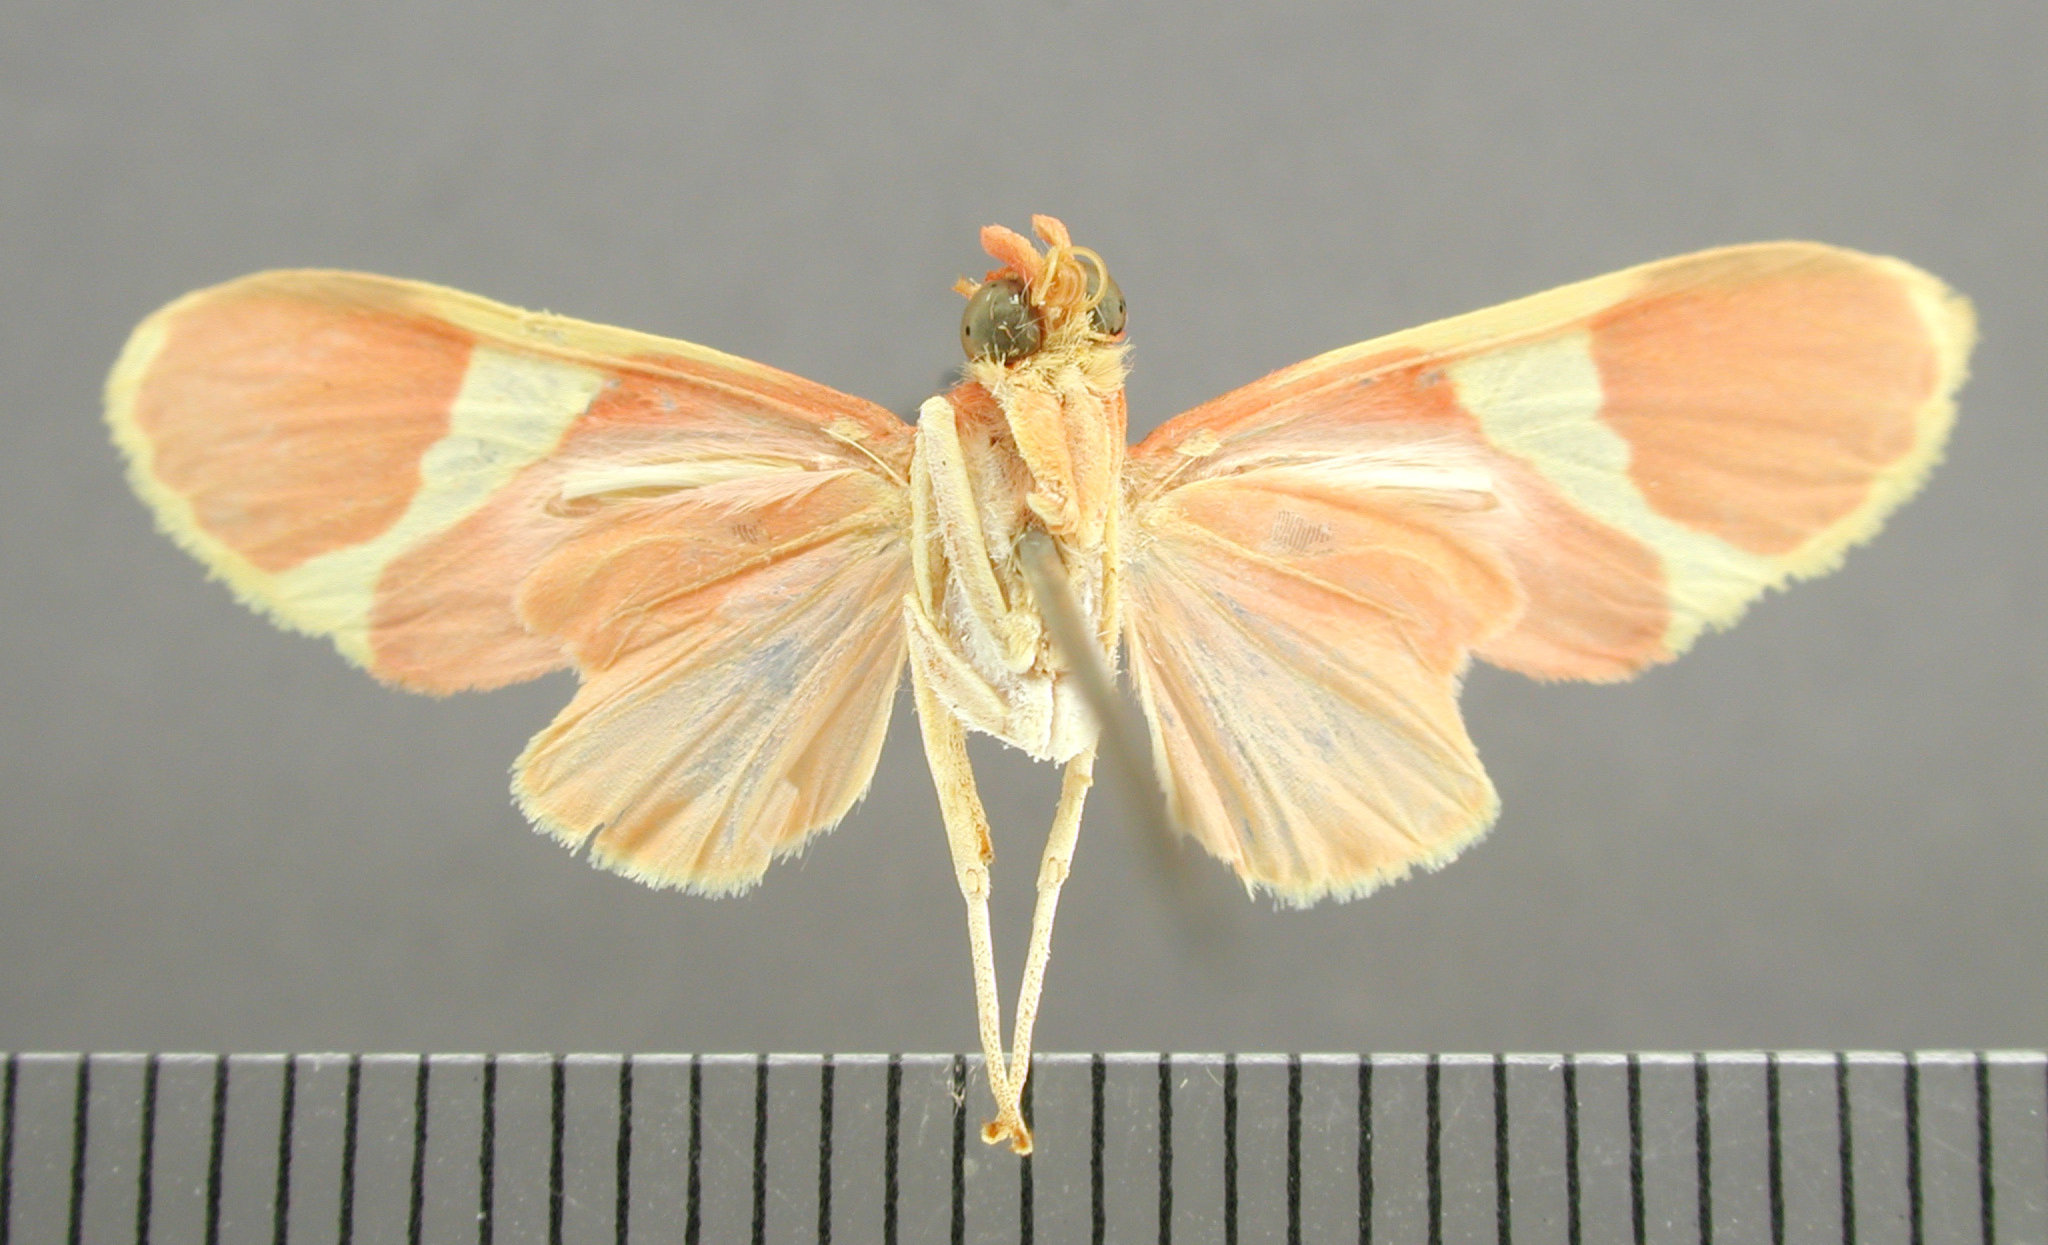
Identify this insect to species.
Paranerita lophosticta
